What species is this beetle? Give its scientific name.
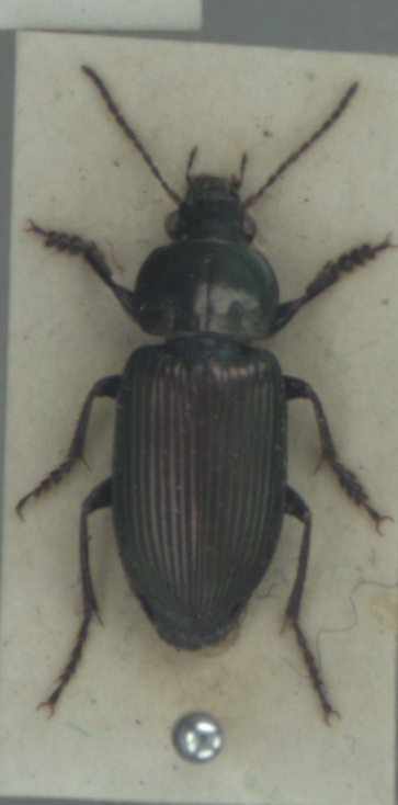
Anisodactylus poeciloides
